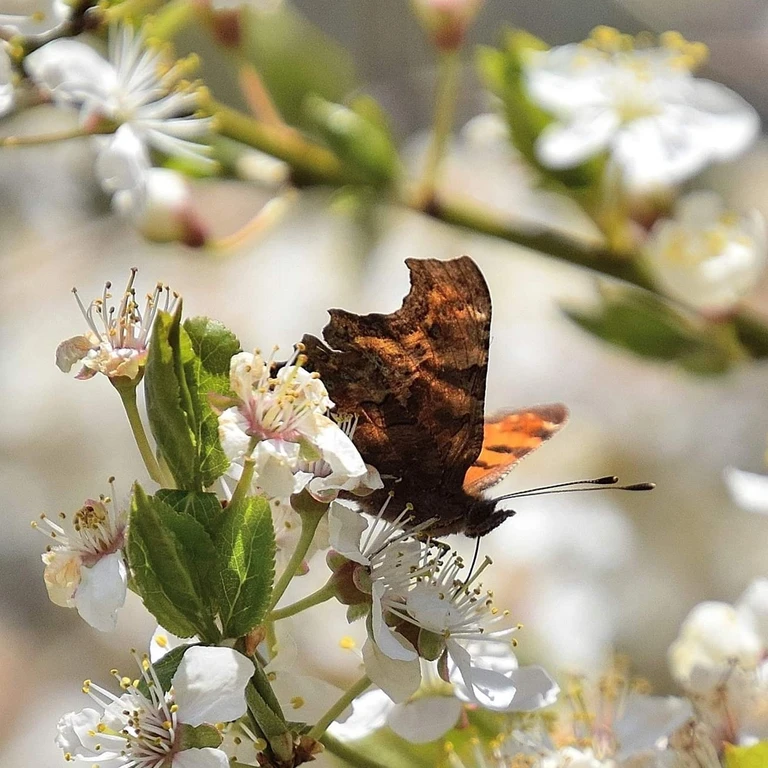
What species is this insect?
Polygonia c-album
